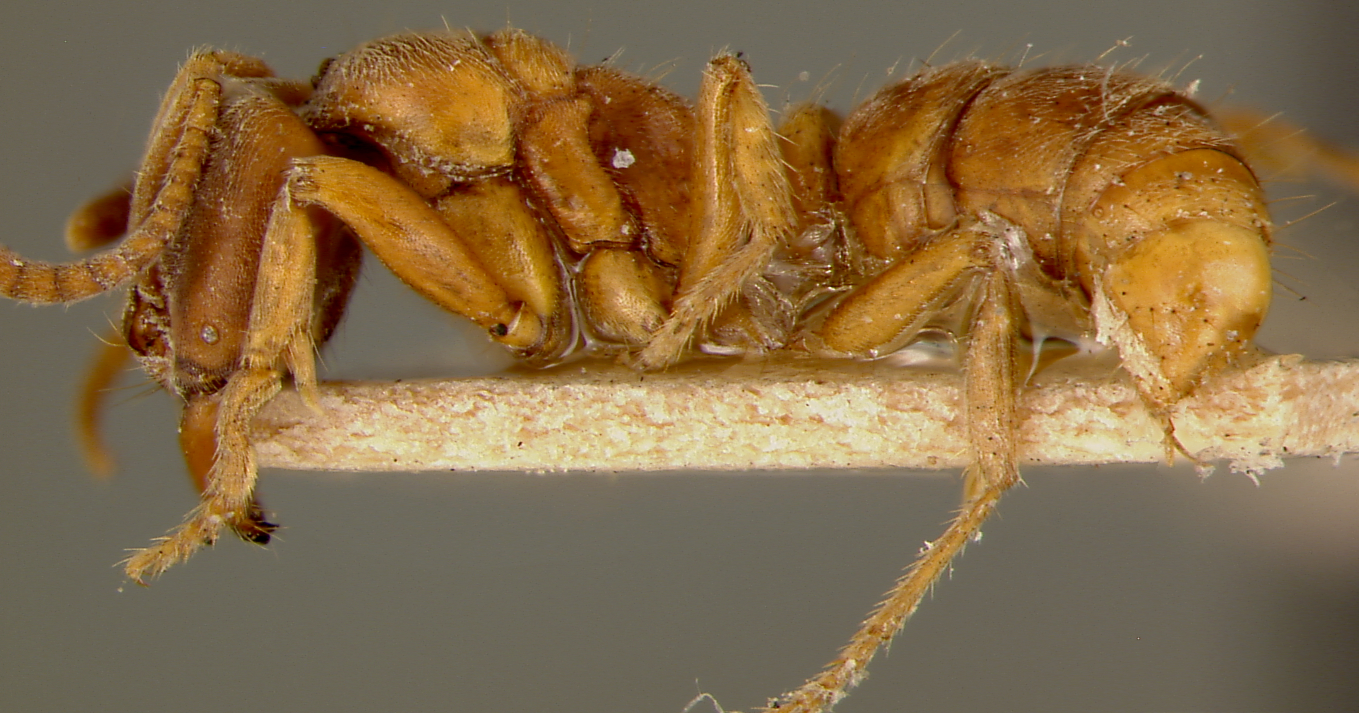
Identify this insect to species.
Euponera stigma
